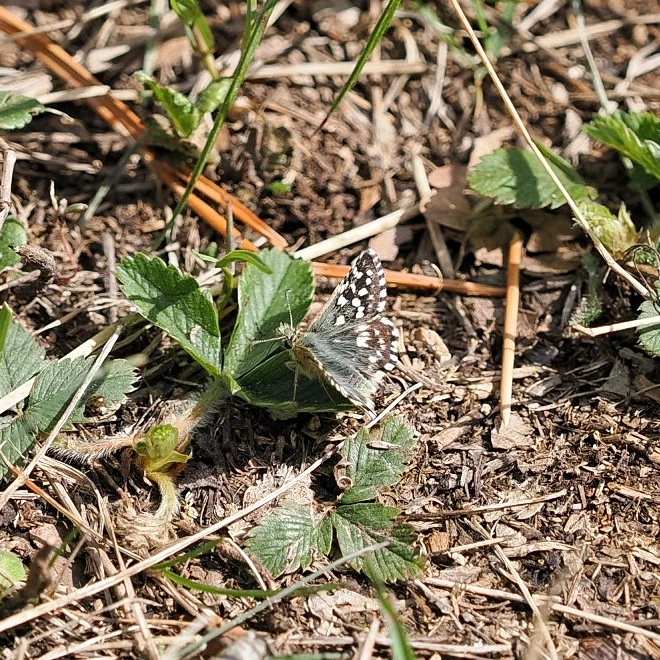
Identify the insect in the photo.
Pyrgus malvae
